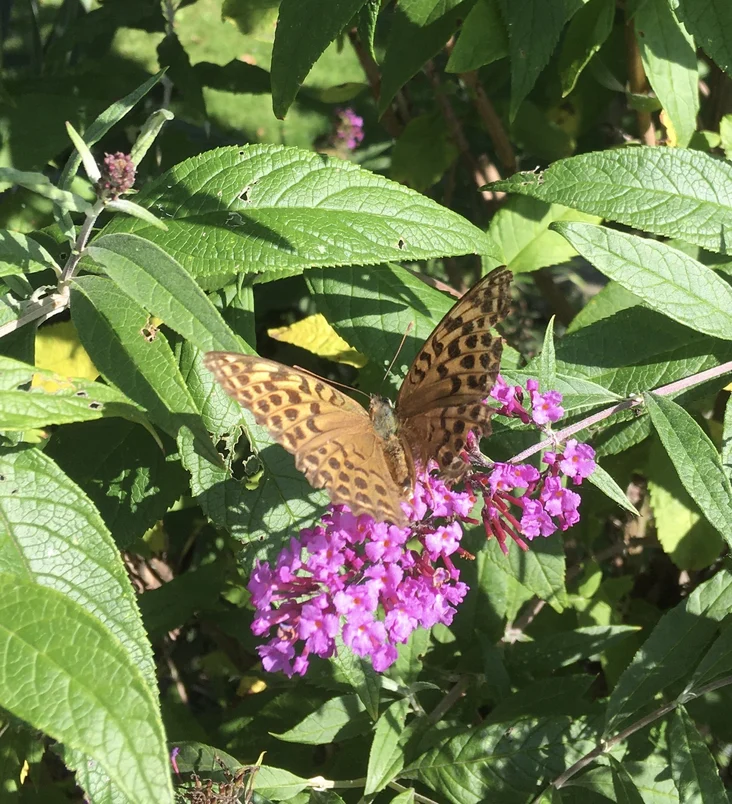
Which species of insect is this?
Argynnis paphia
